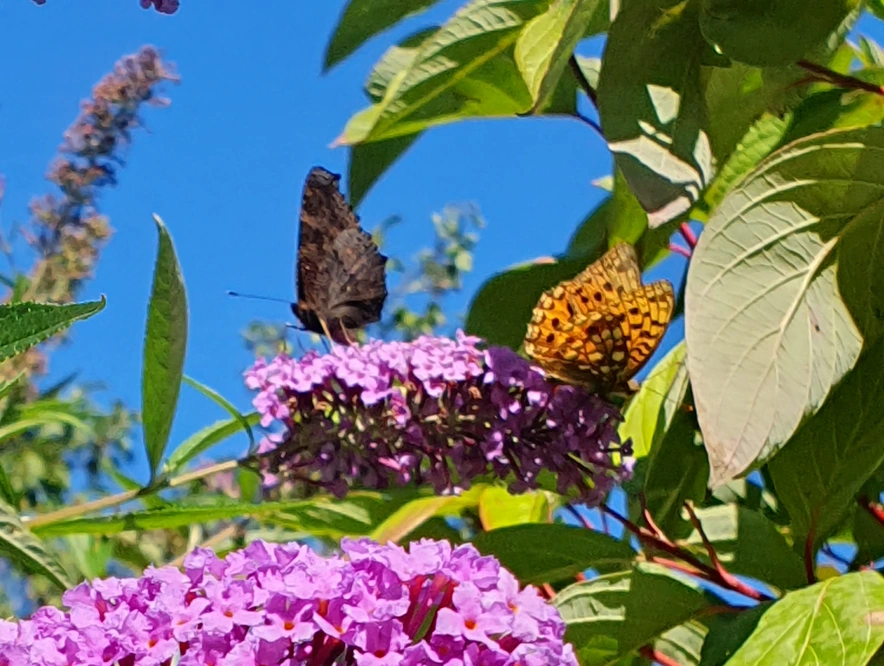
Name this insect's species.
Aglais io
